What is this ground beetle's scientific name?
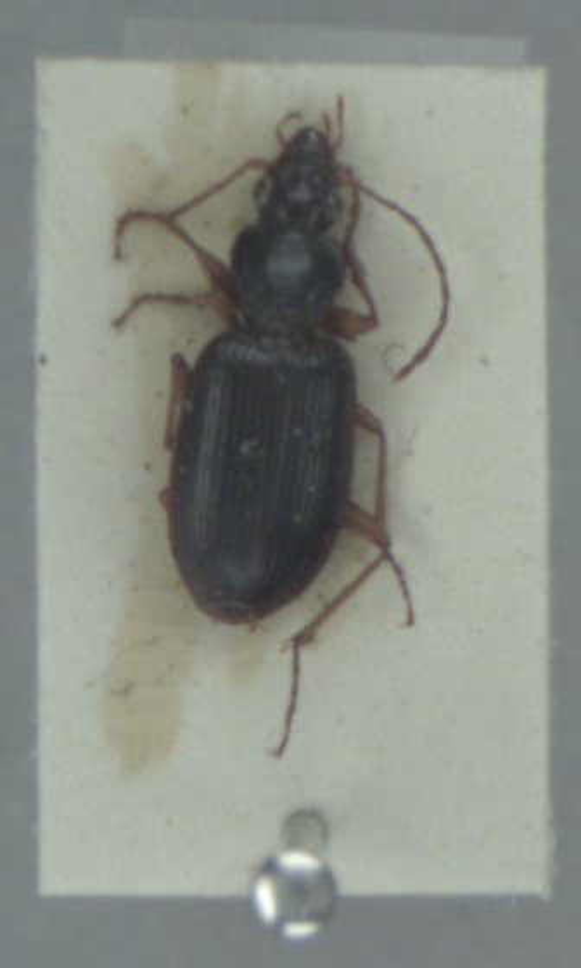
Paranchus albipes
